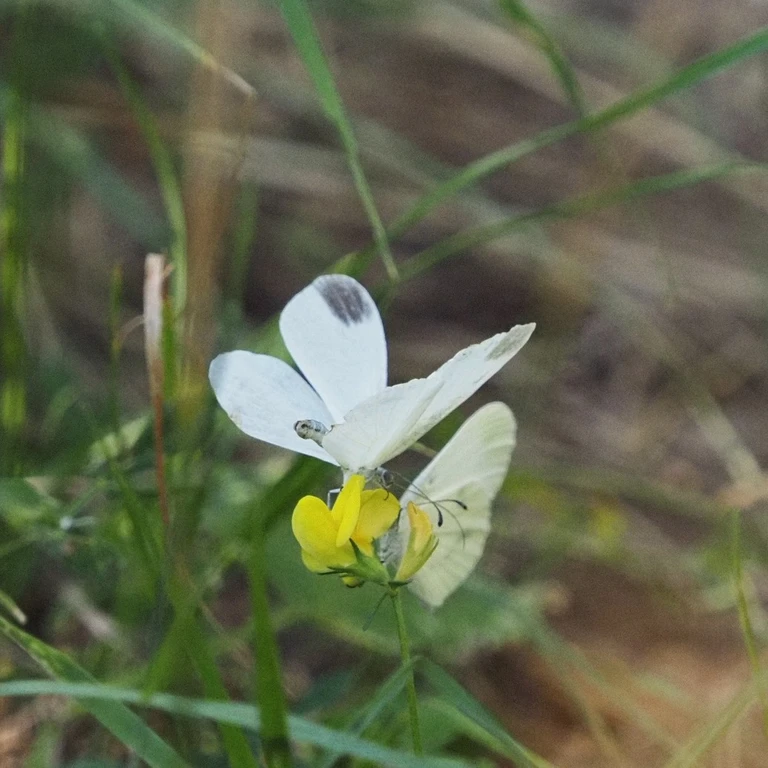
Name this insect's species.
Leptidea sinapis/juvernica
